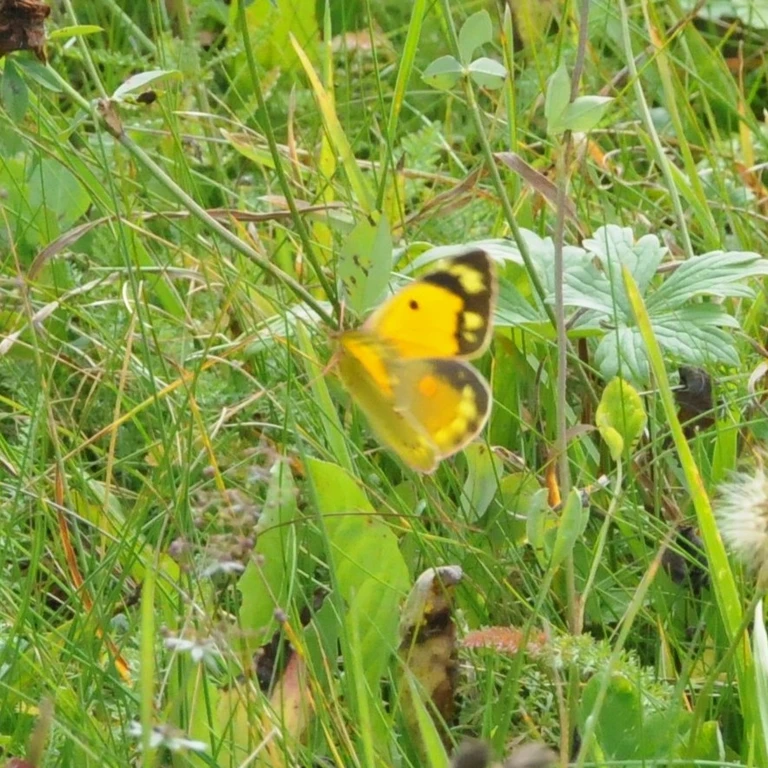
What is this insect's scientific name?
Colias croceus
